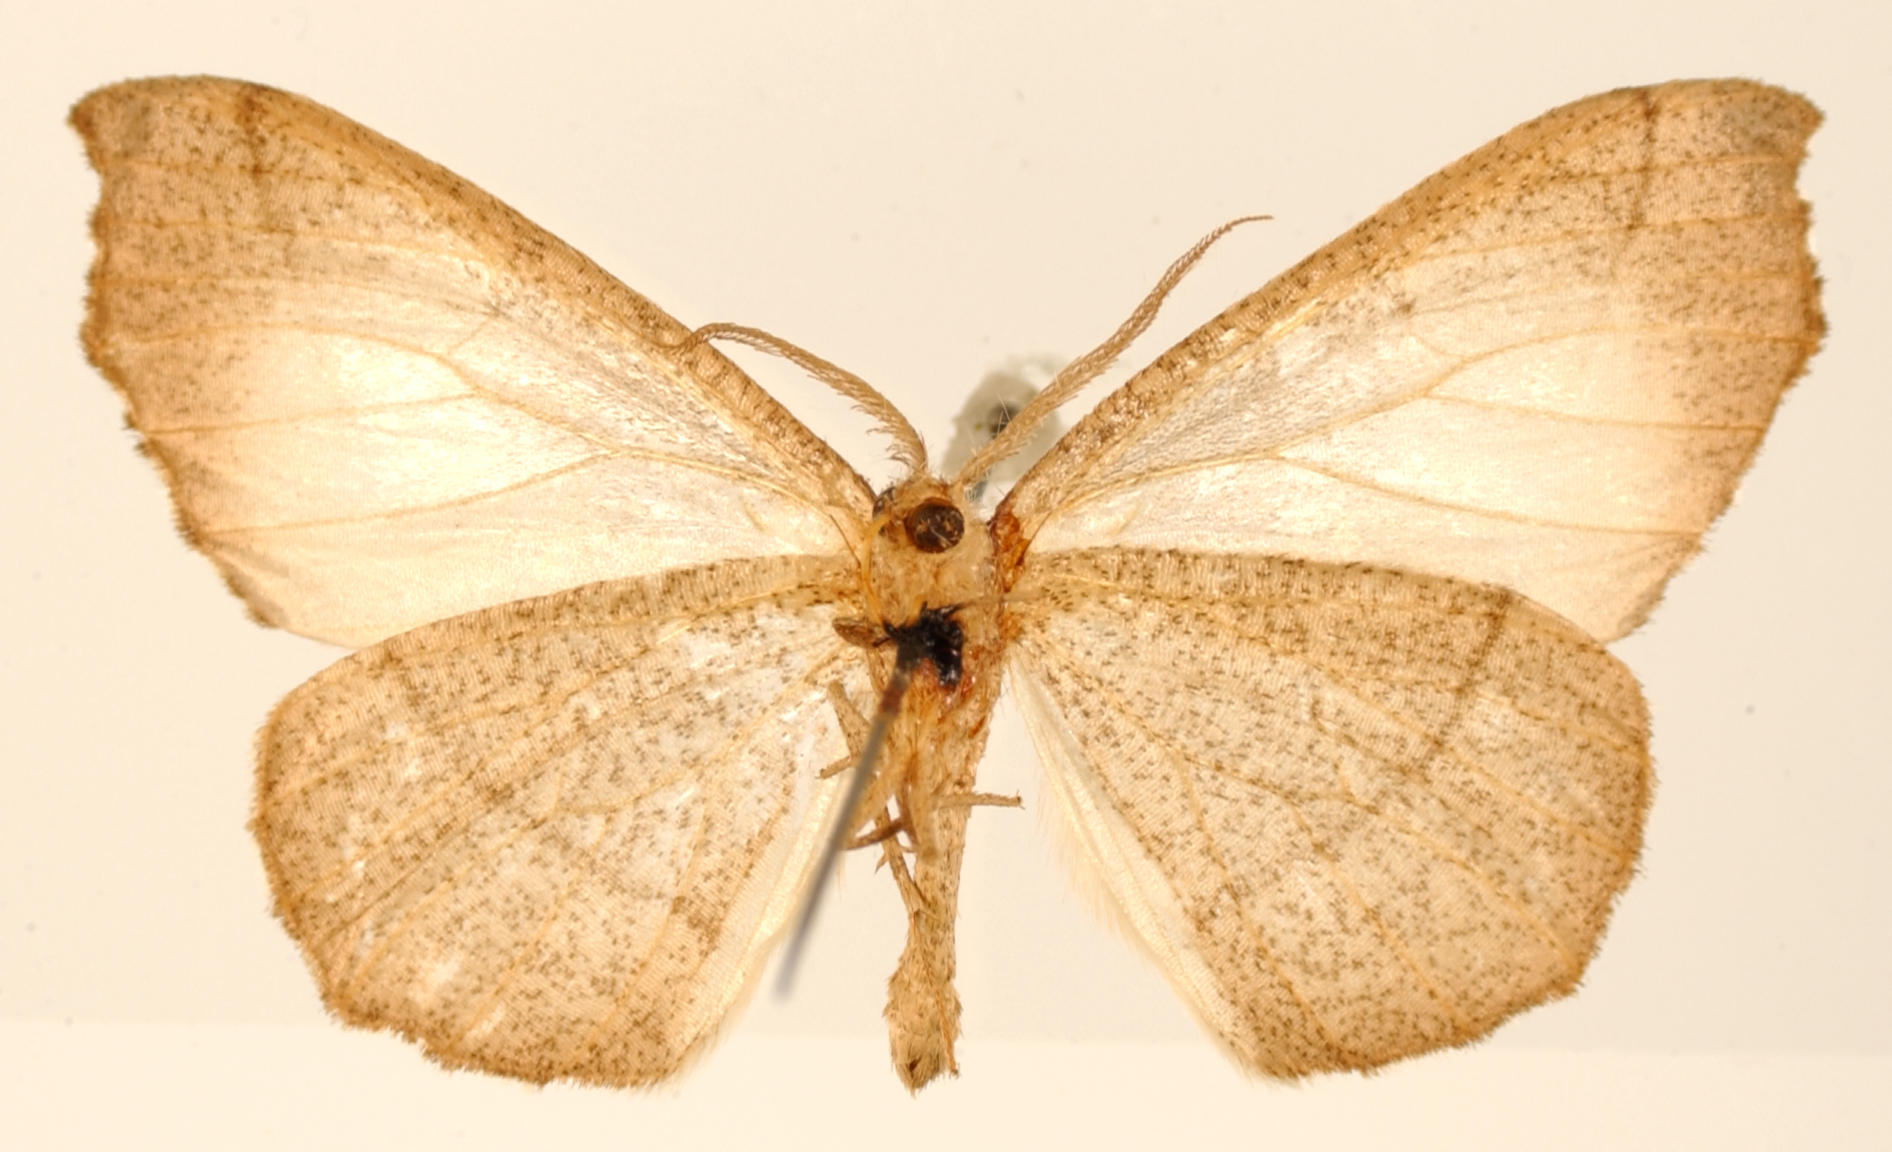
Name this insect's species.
Nipteria subcolorata
